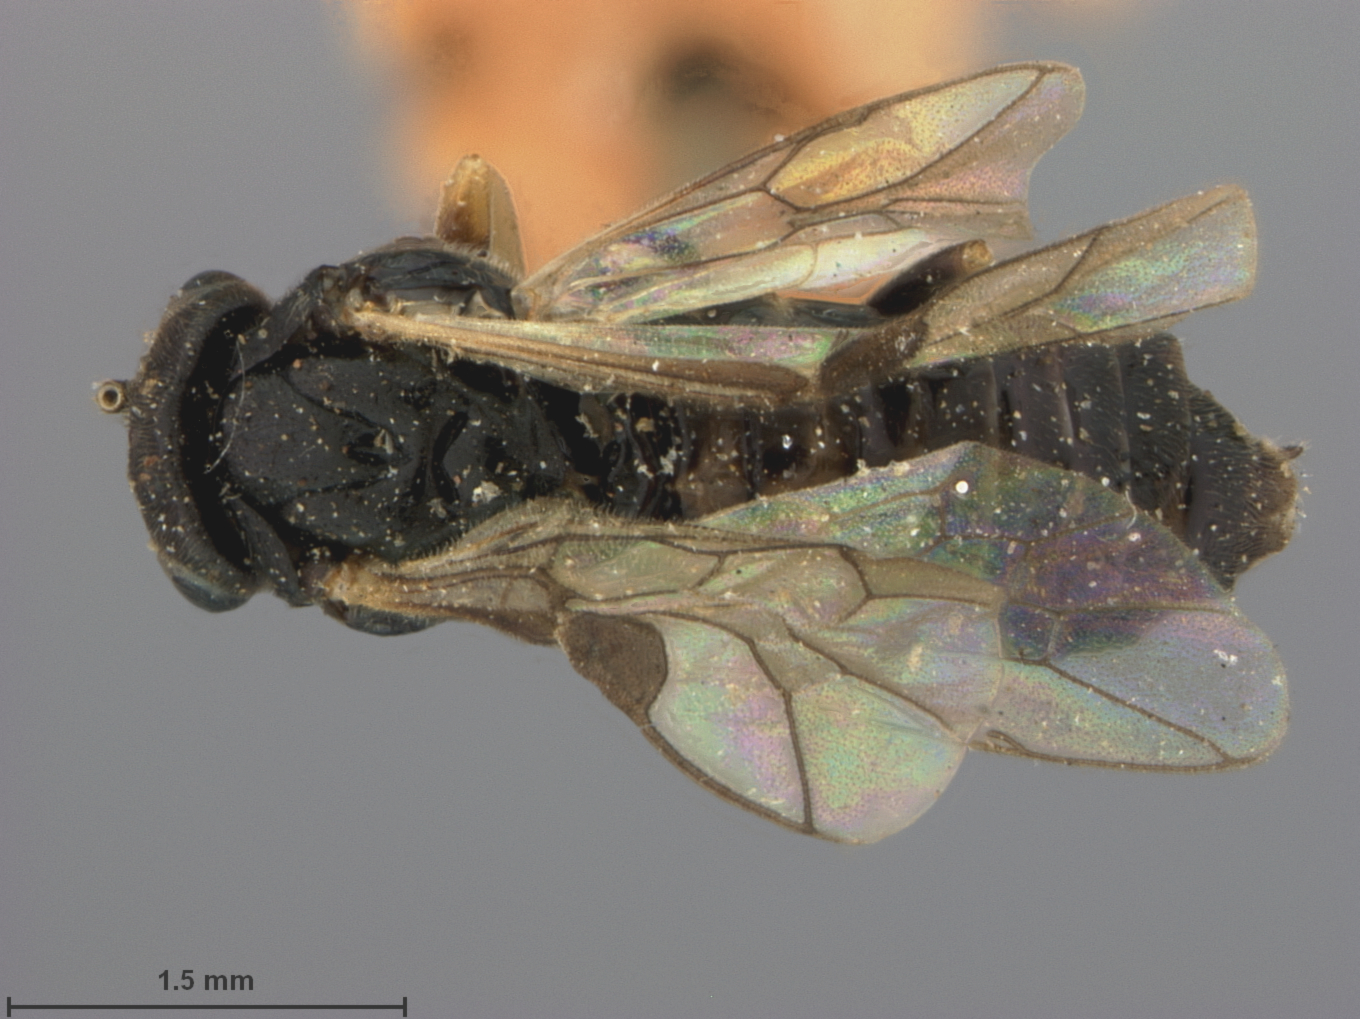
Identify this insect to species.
Pristiphora circularis
